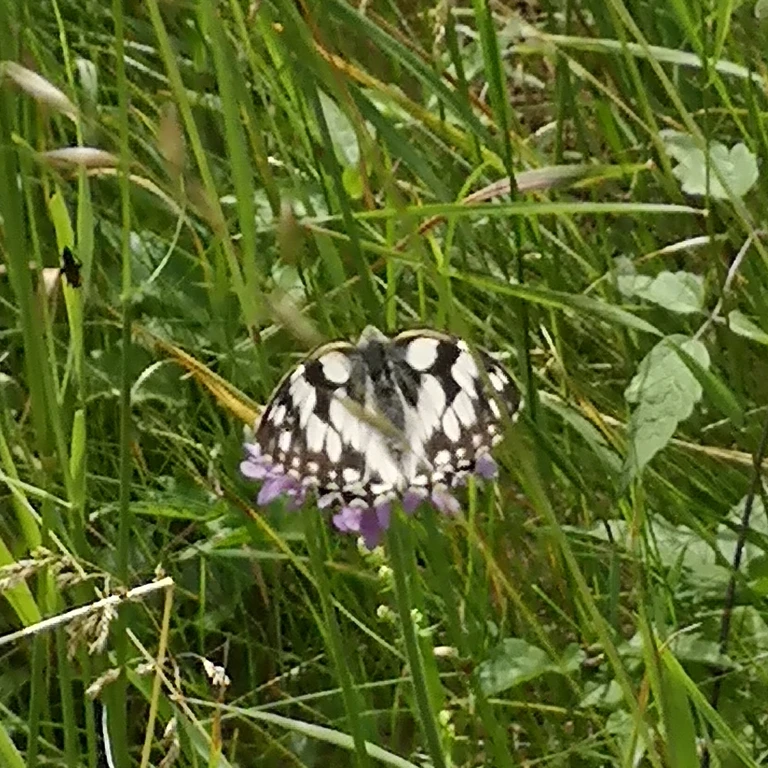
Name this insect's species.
Melanargia galathea
